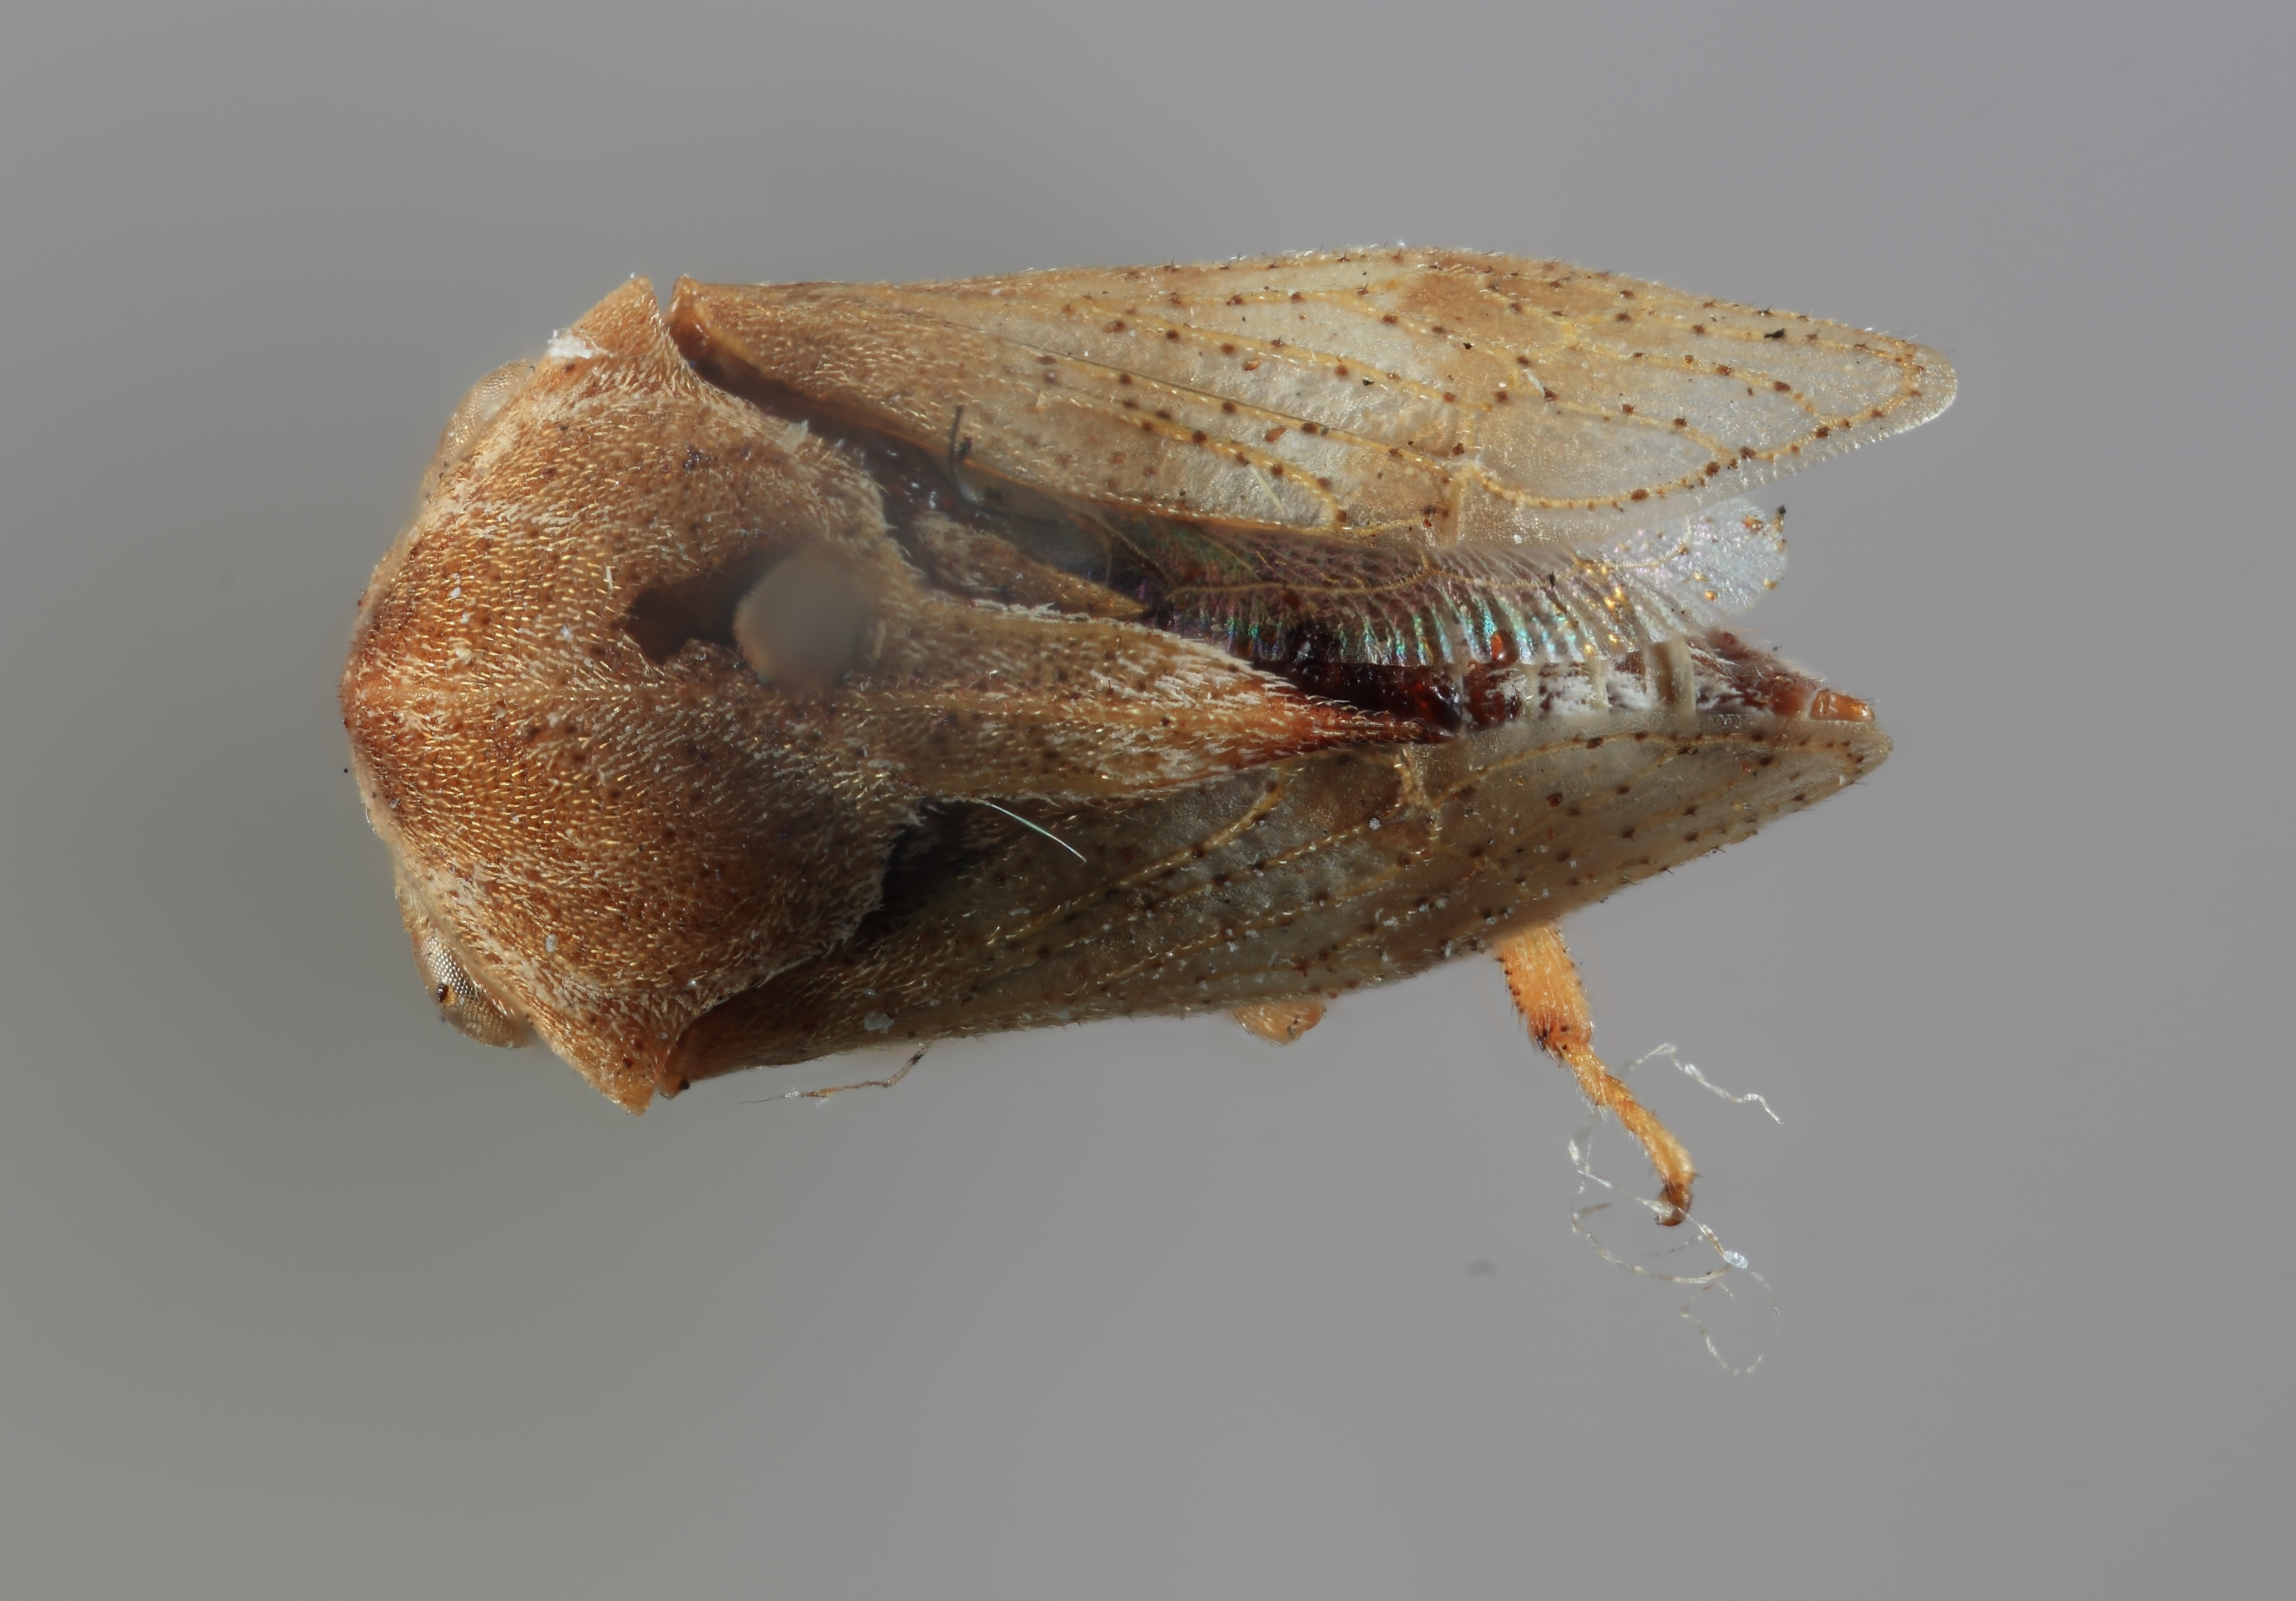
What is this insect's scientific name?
Gargara tuberculata
